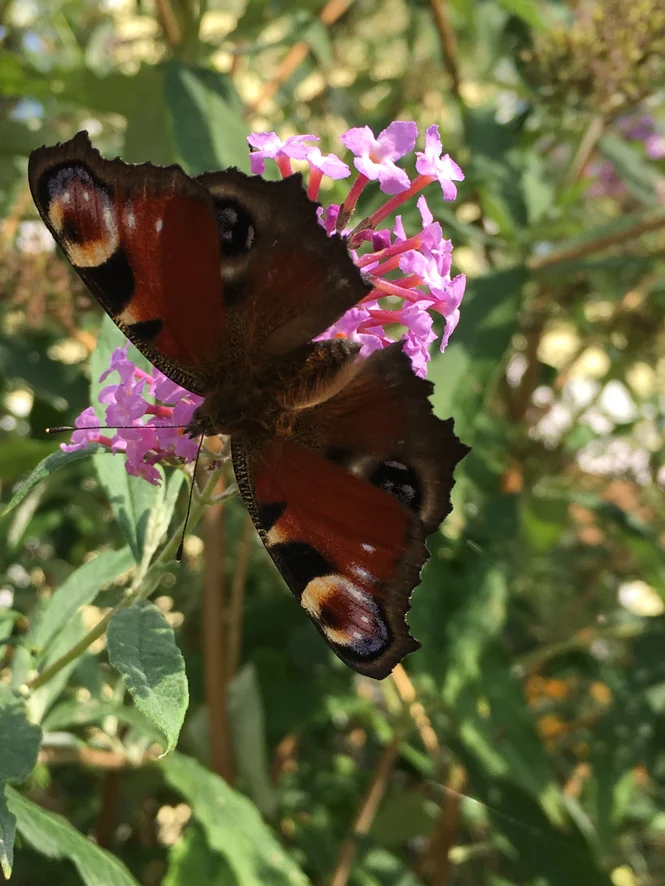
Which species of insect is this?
Aglais io
